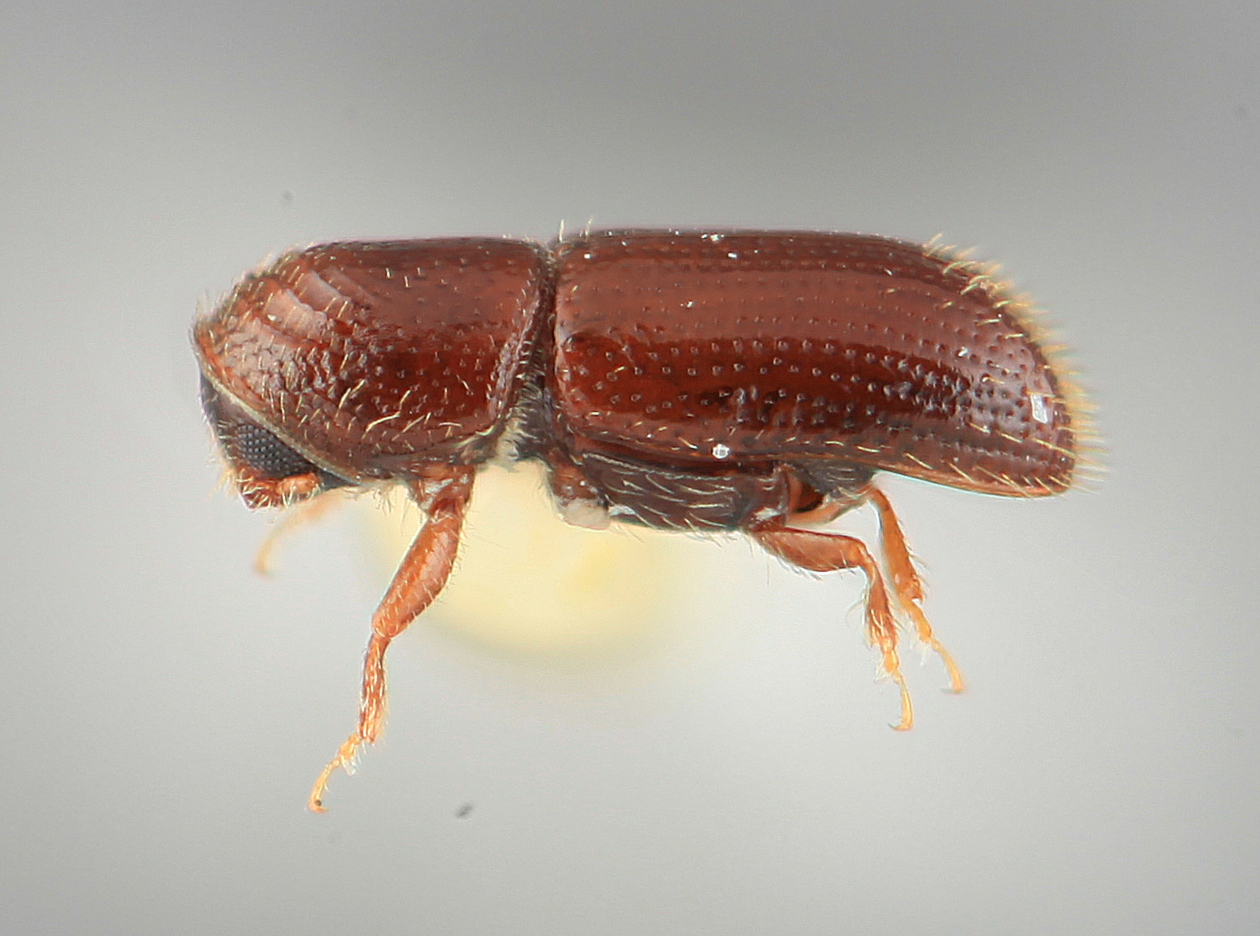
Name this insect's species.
Pityophthorus borrichiae
